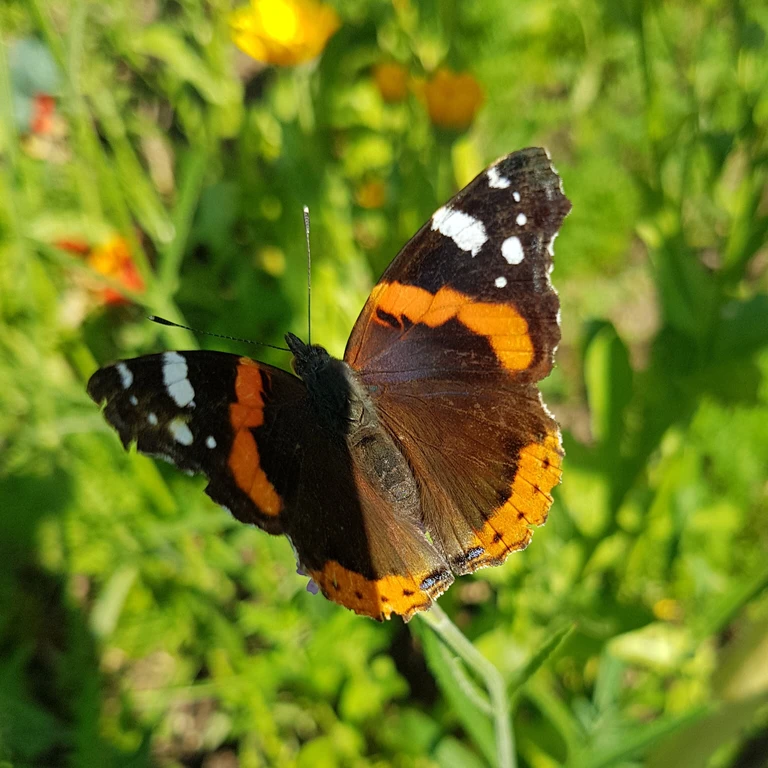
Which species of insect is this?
Vanessa atalanta
